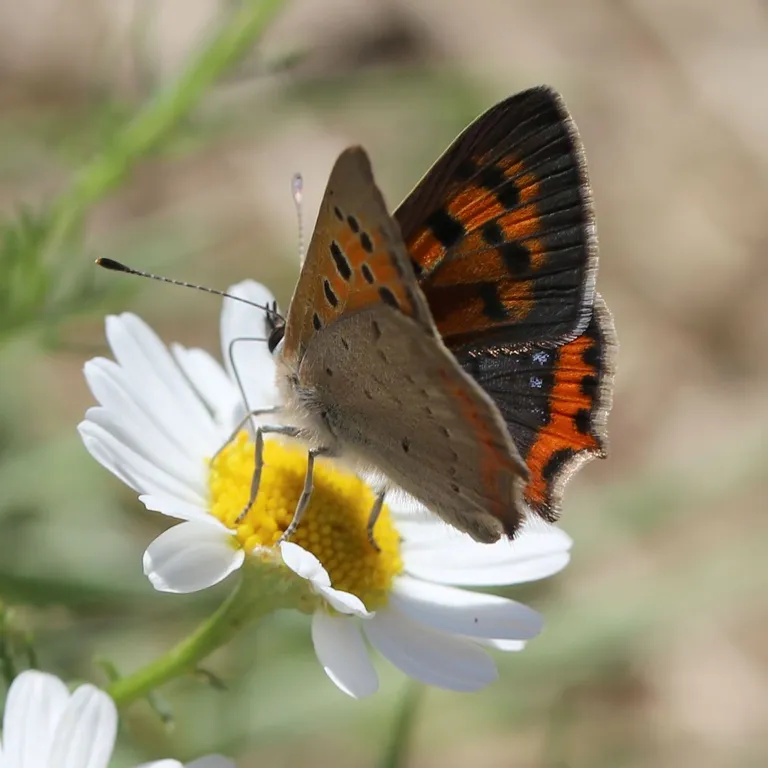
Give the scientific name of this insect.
Lycaena phlaeas
